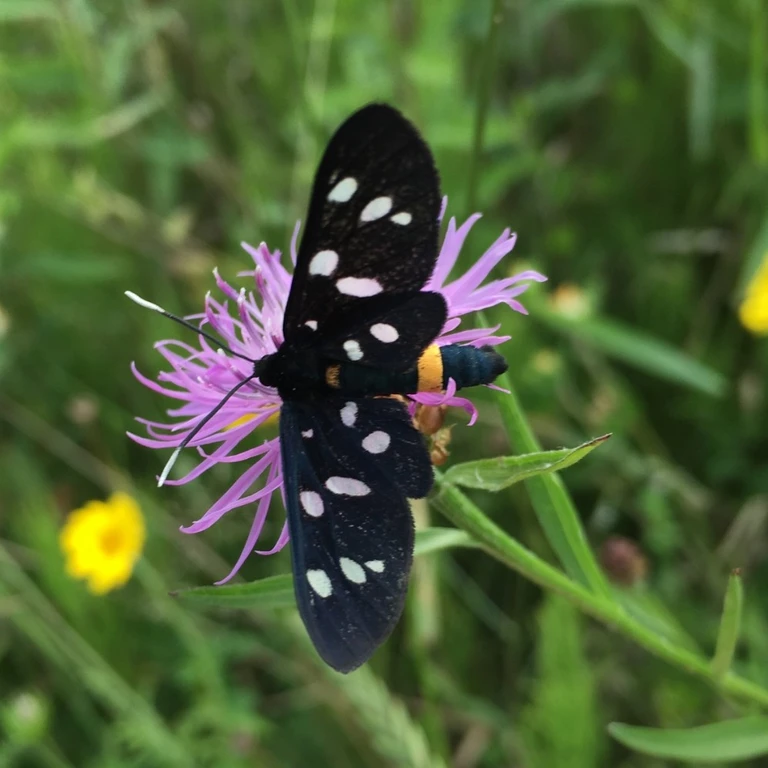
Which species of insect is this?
Amata phegea
